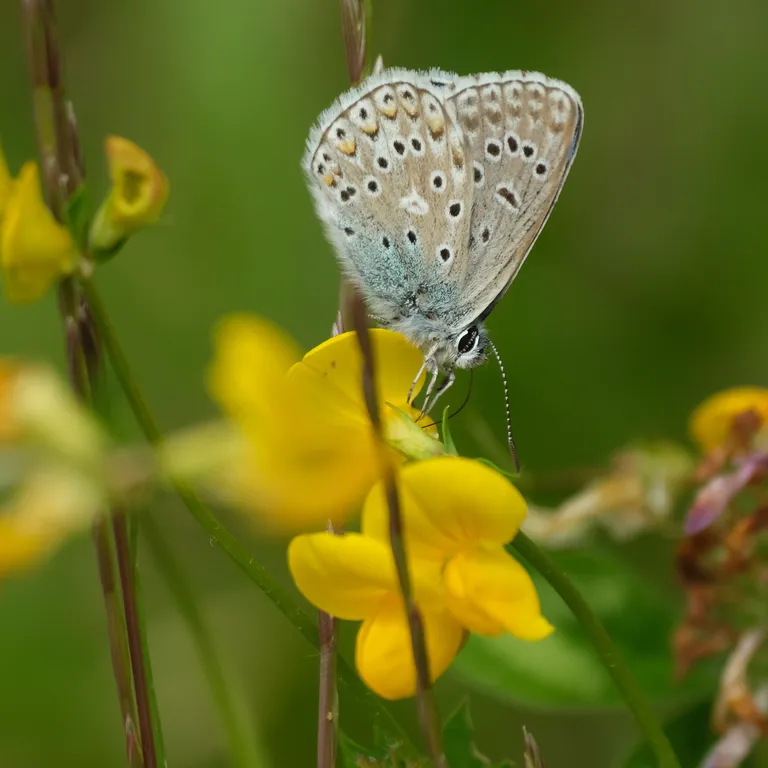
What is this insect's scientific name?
Polyommatus icarus
